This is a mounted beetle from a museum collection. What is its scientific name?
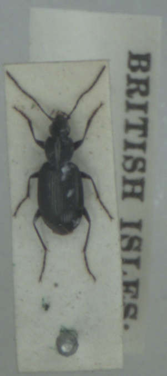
Agonum gracile
